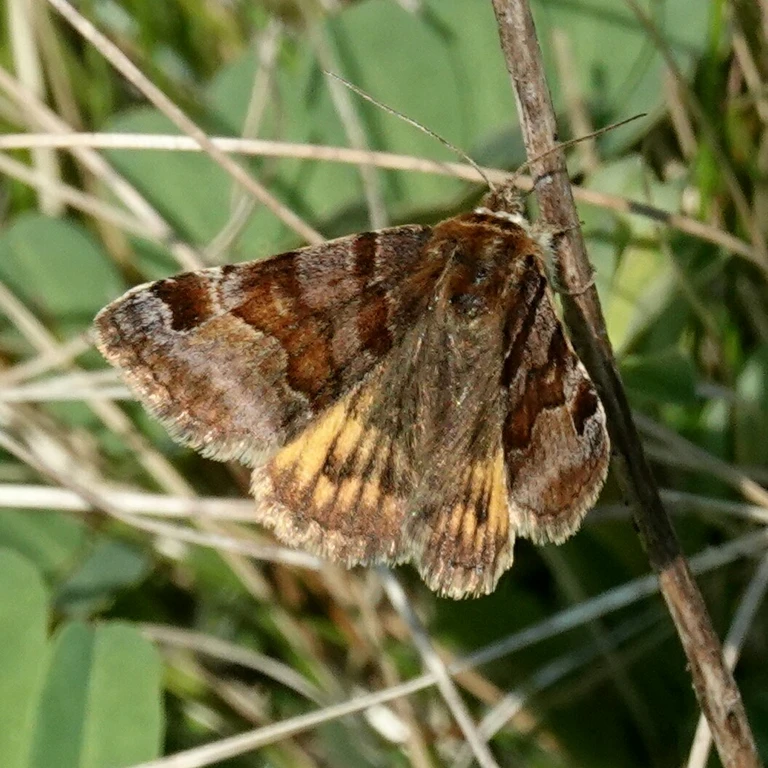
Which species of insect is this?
Euclidia glyphica
